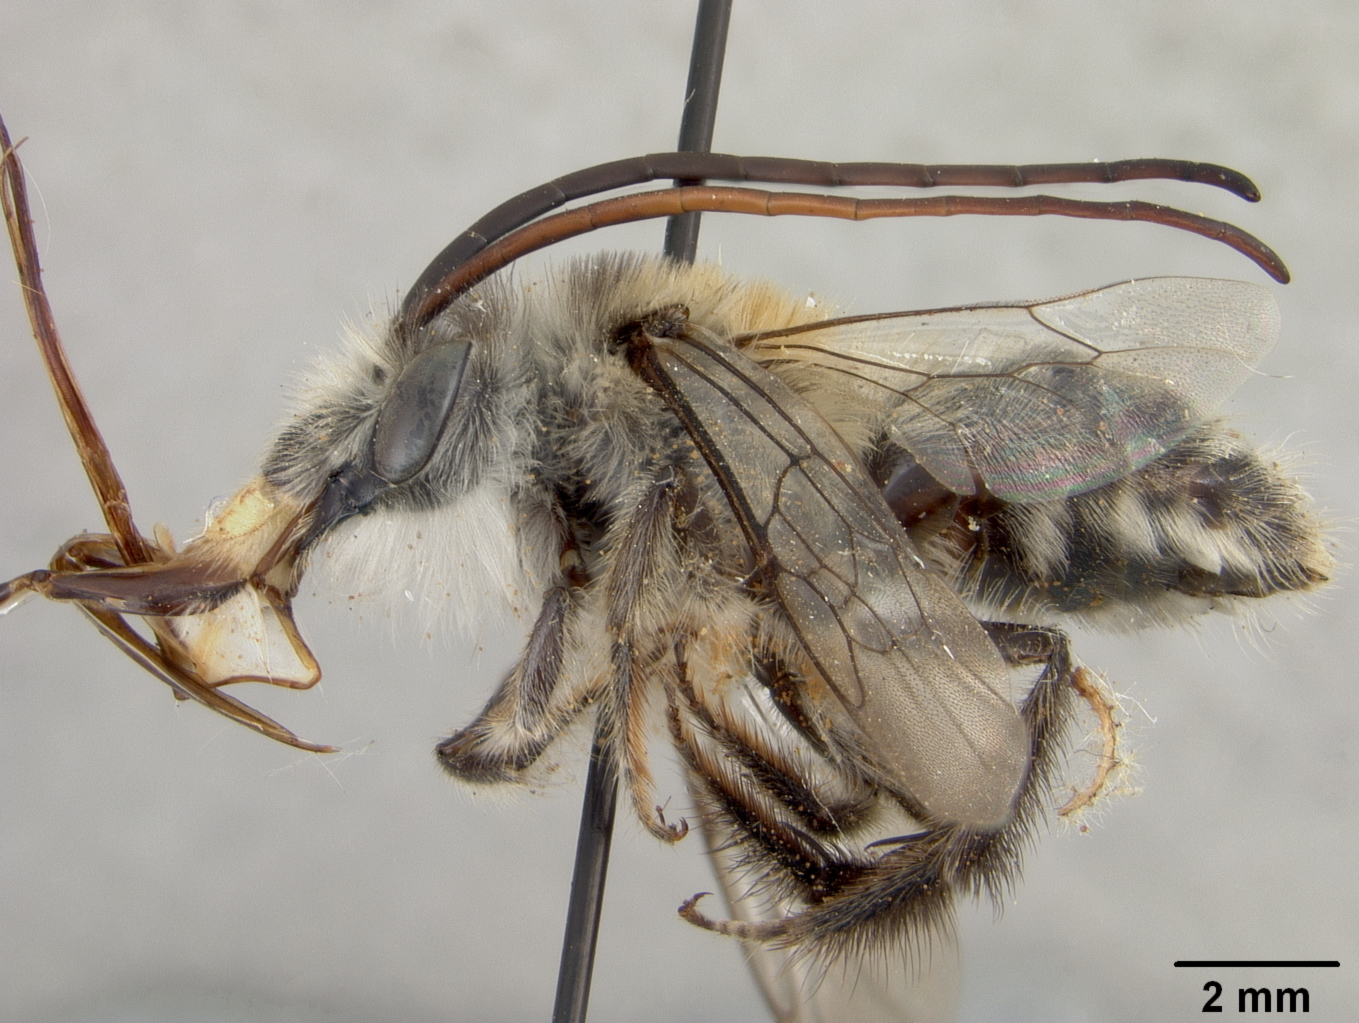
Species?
Thygater arequipensis
